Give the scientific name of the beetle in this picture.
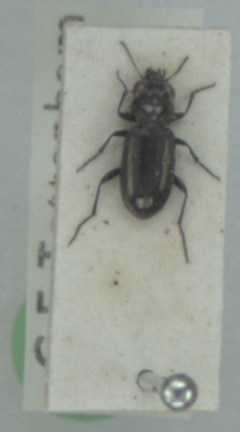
Notiophilus aquaticus
